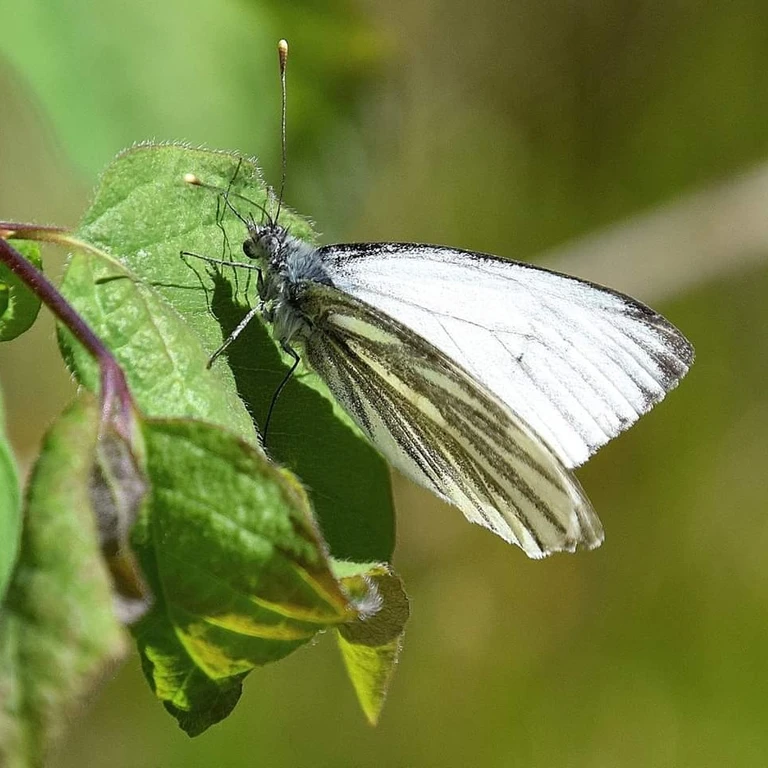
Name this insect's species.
Pieris napi
